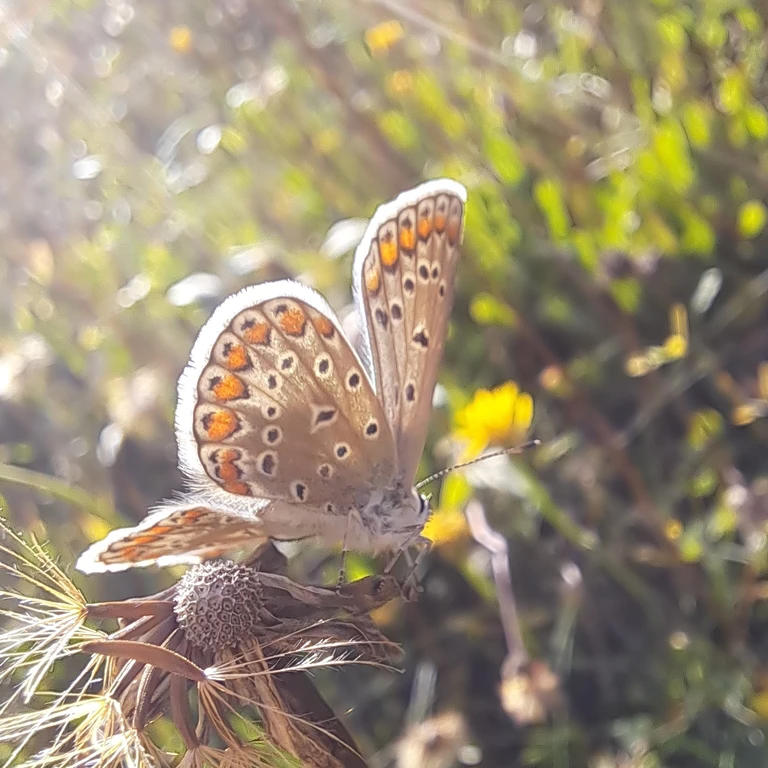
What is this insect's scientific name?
Polyommatus icarus
